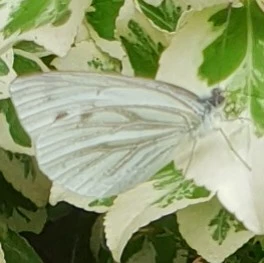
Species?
Pieris napi
